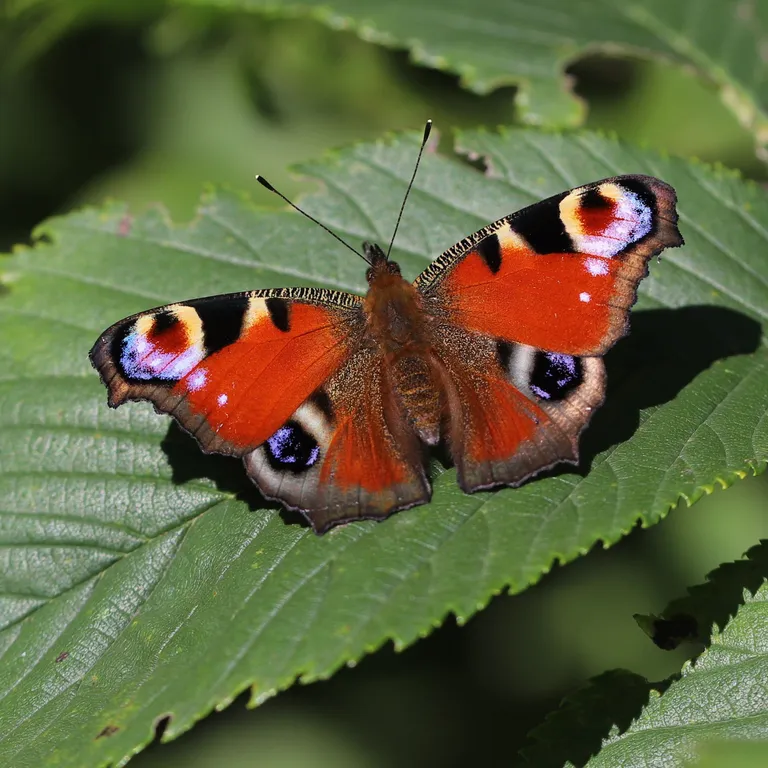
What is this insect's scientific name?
Aglais io
